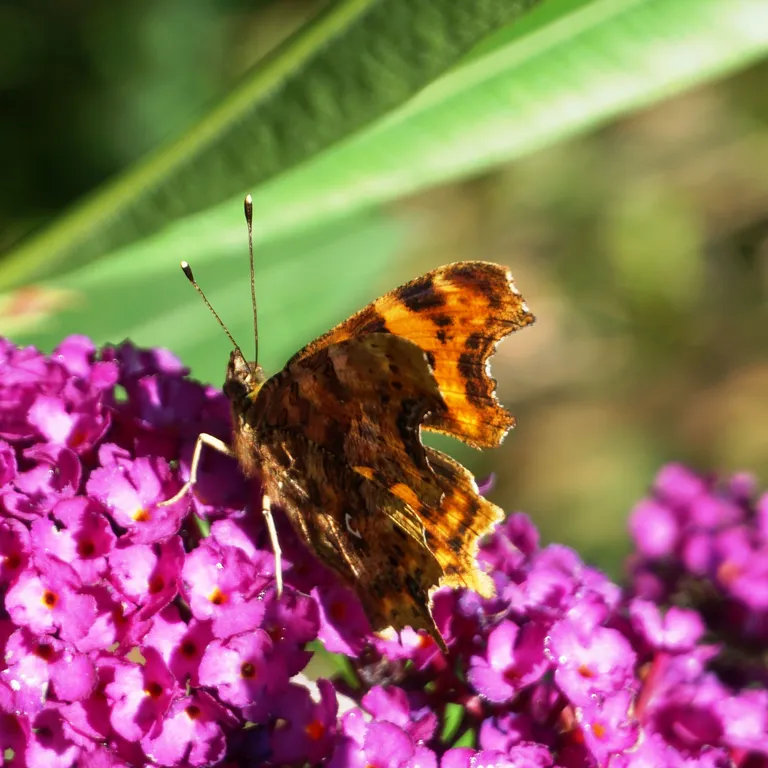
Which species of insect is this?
Polygonia c-album
